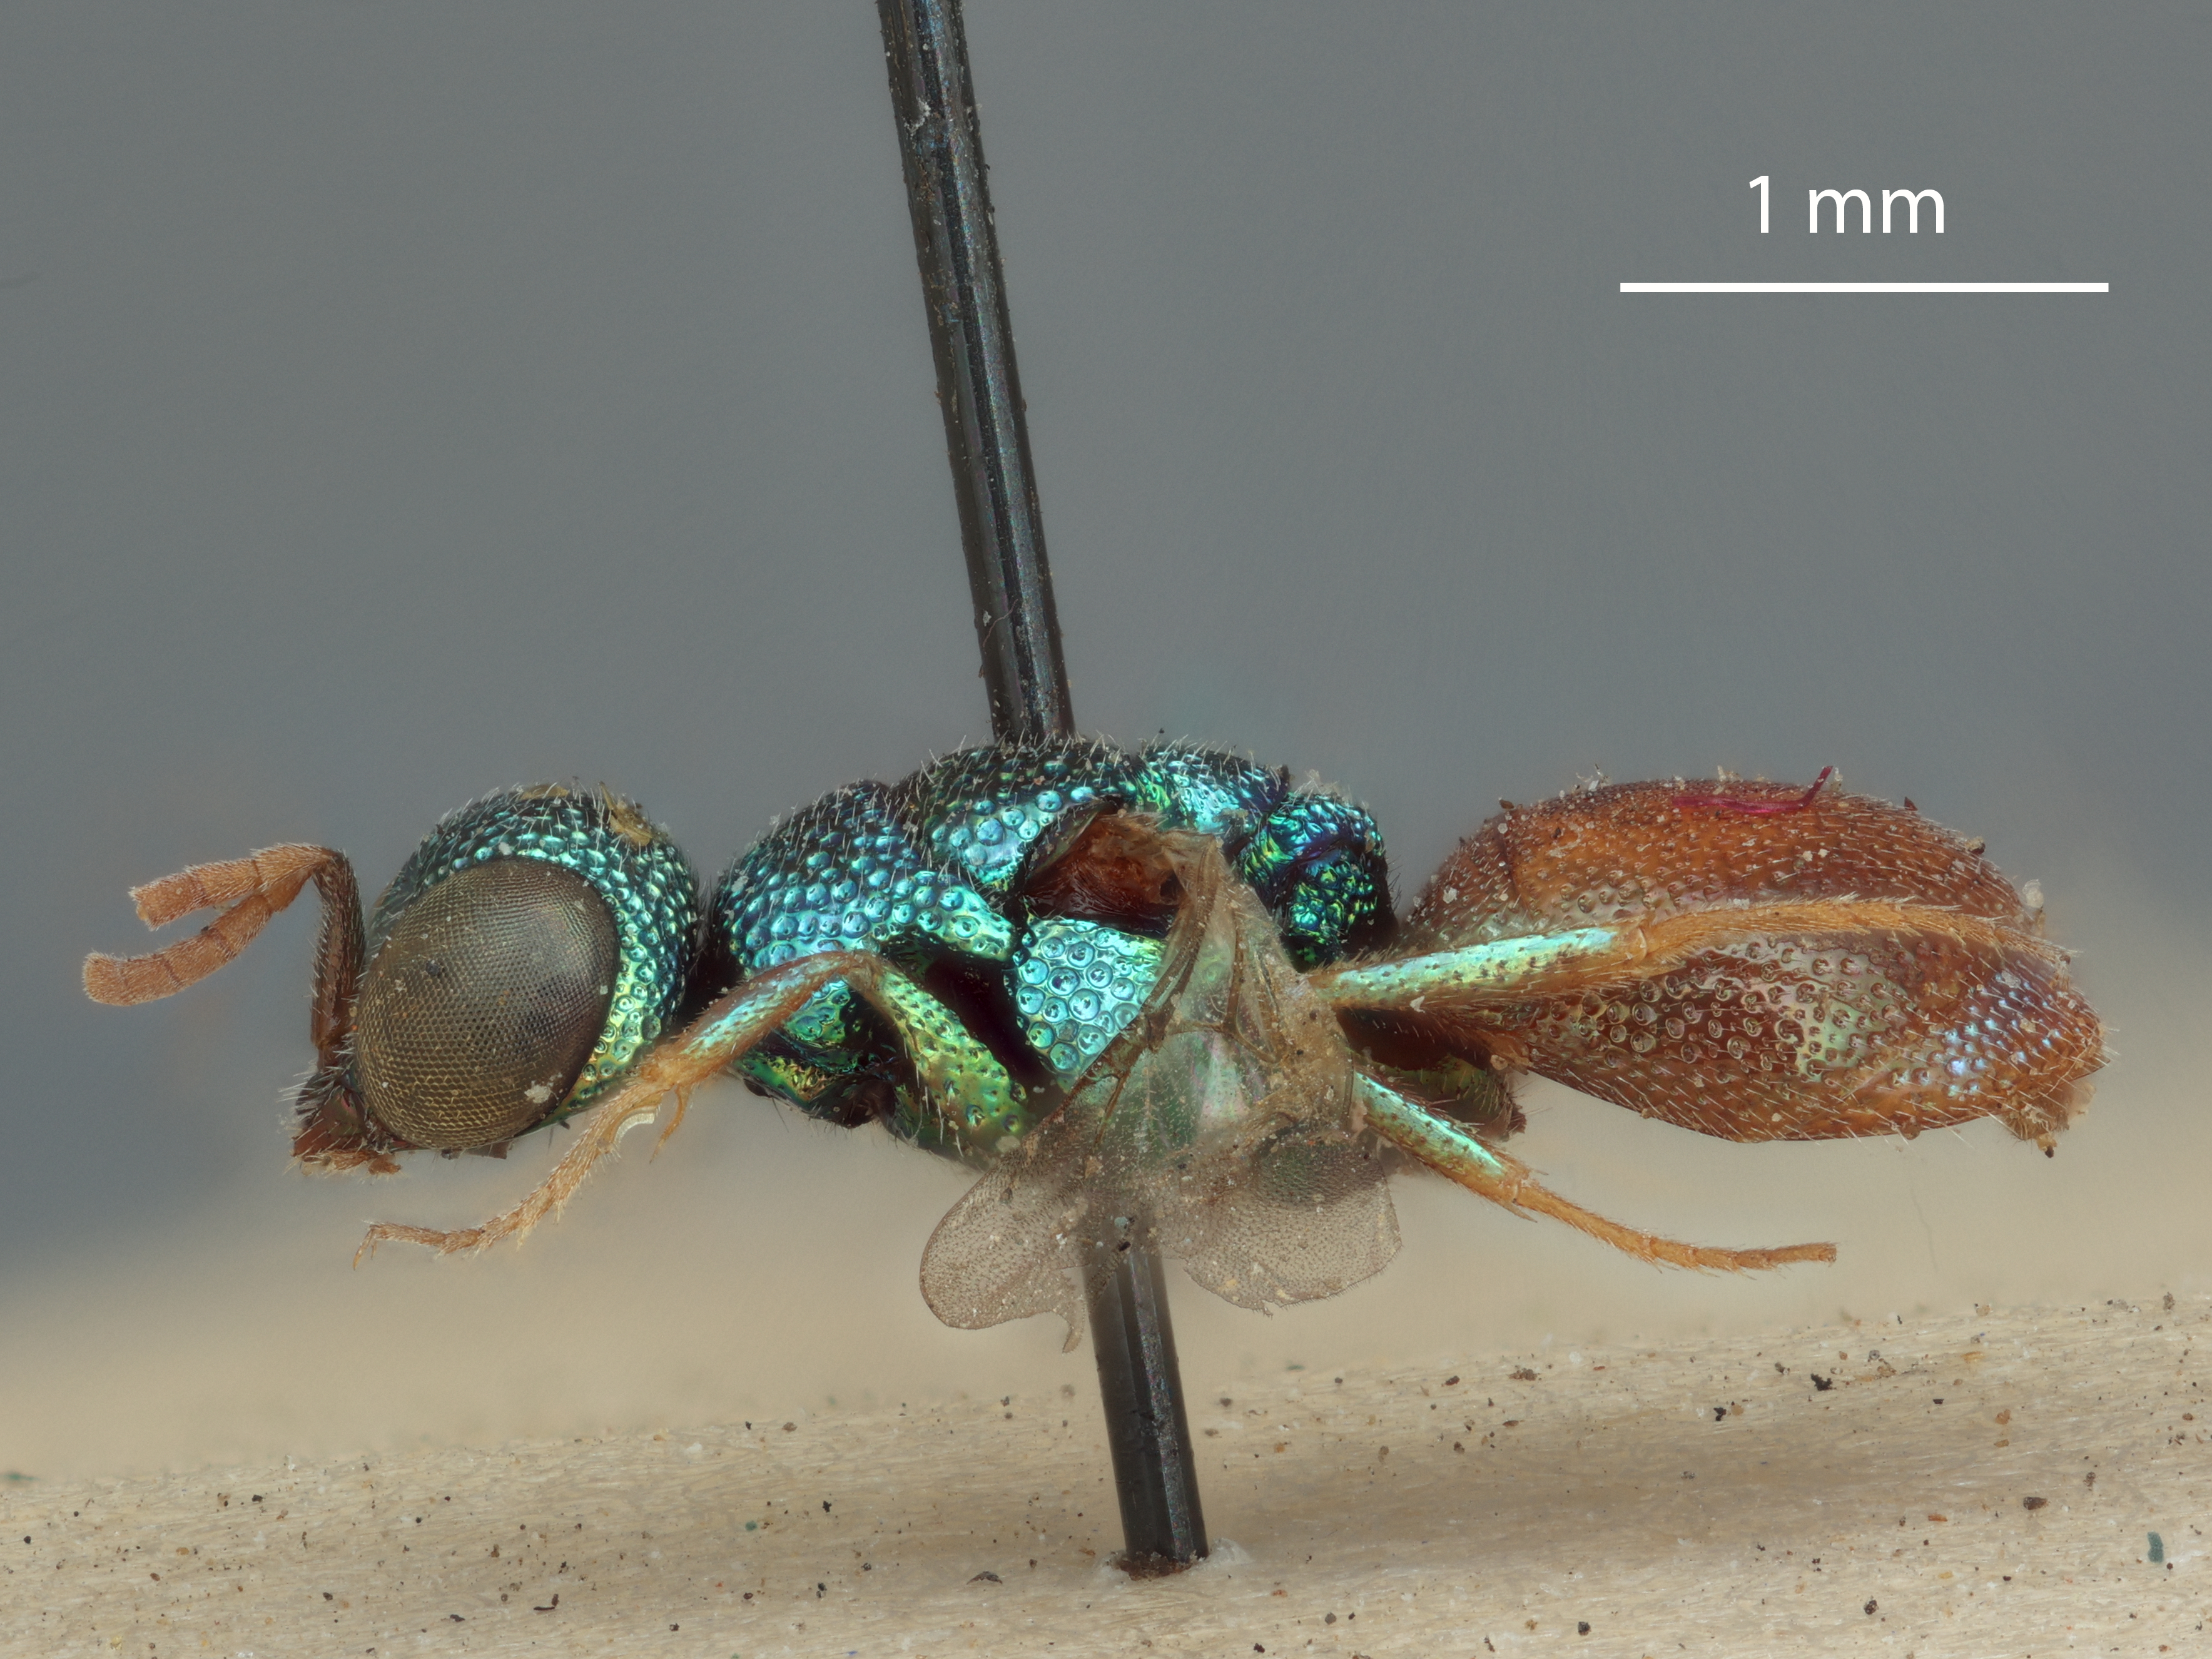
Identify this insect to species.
Hedychridium luteum
